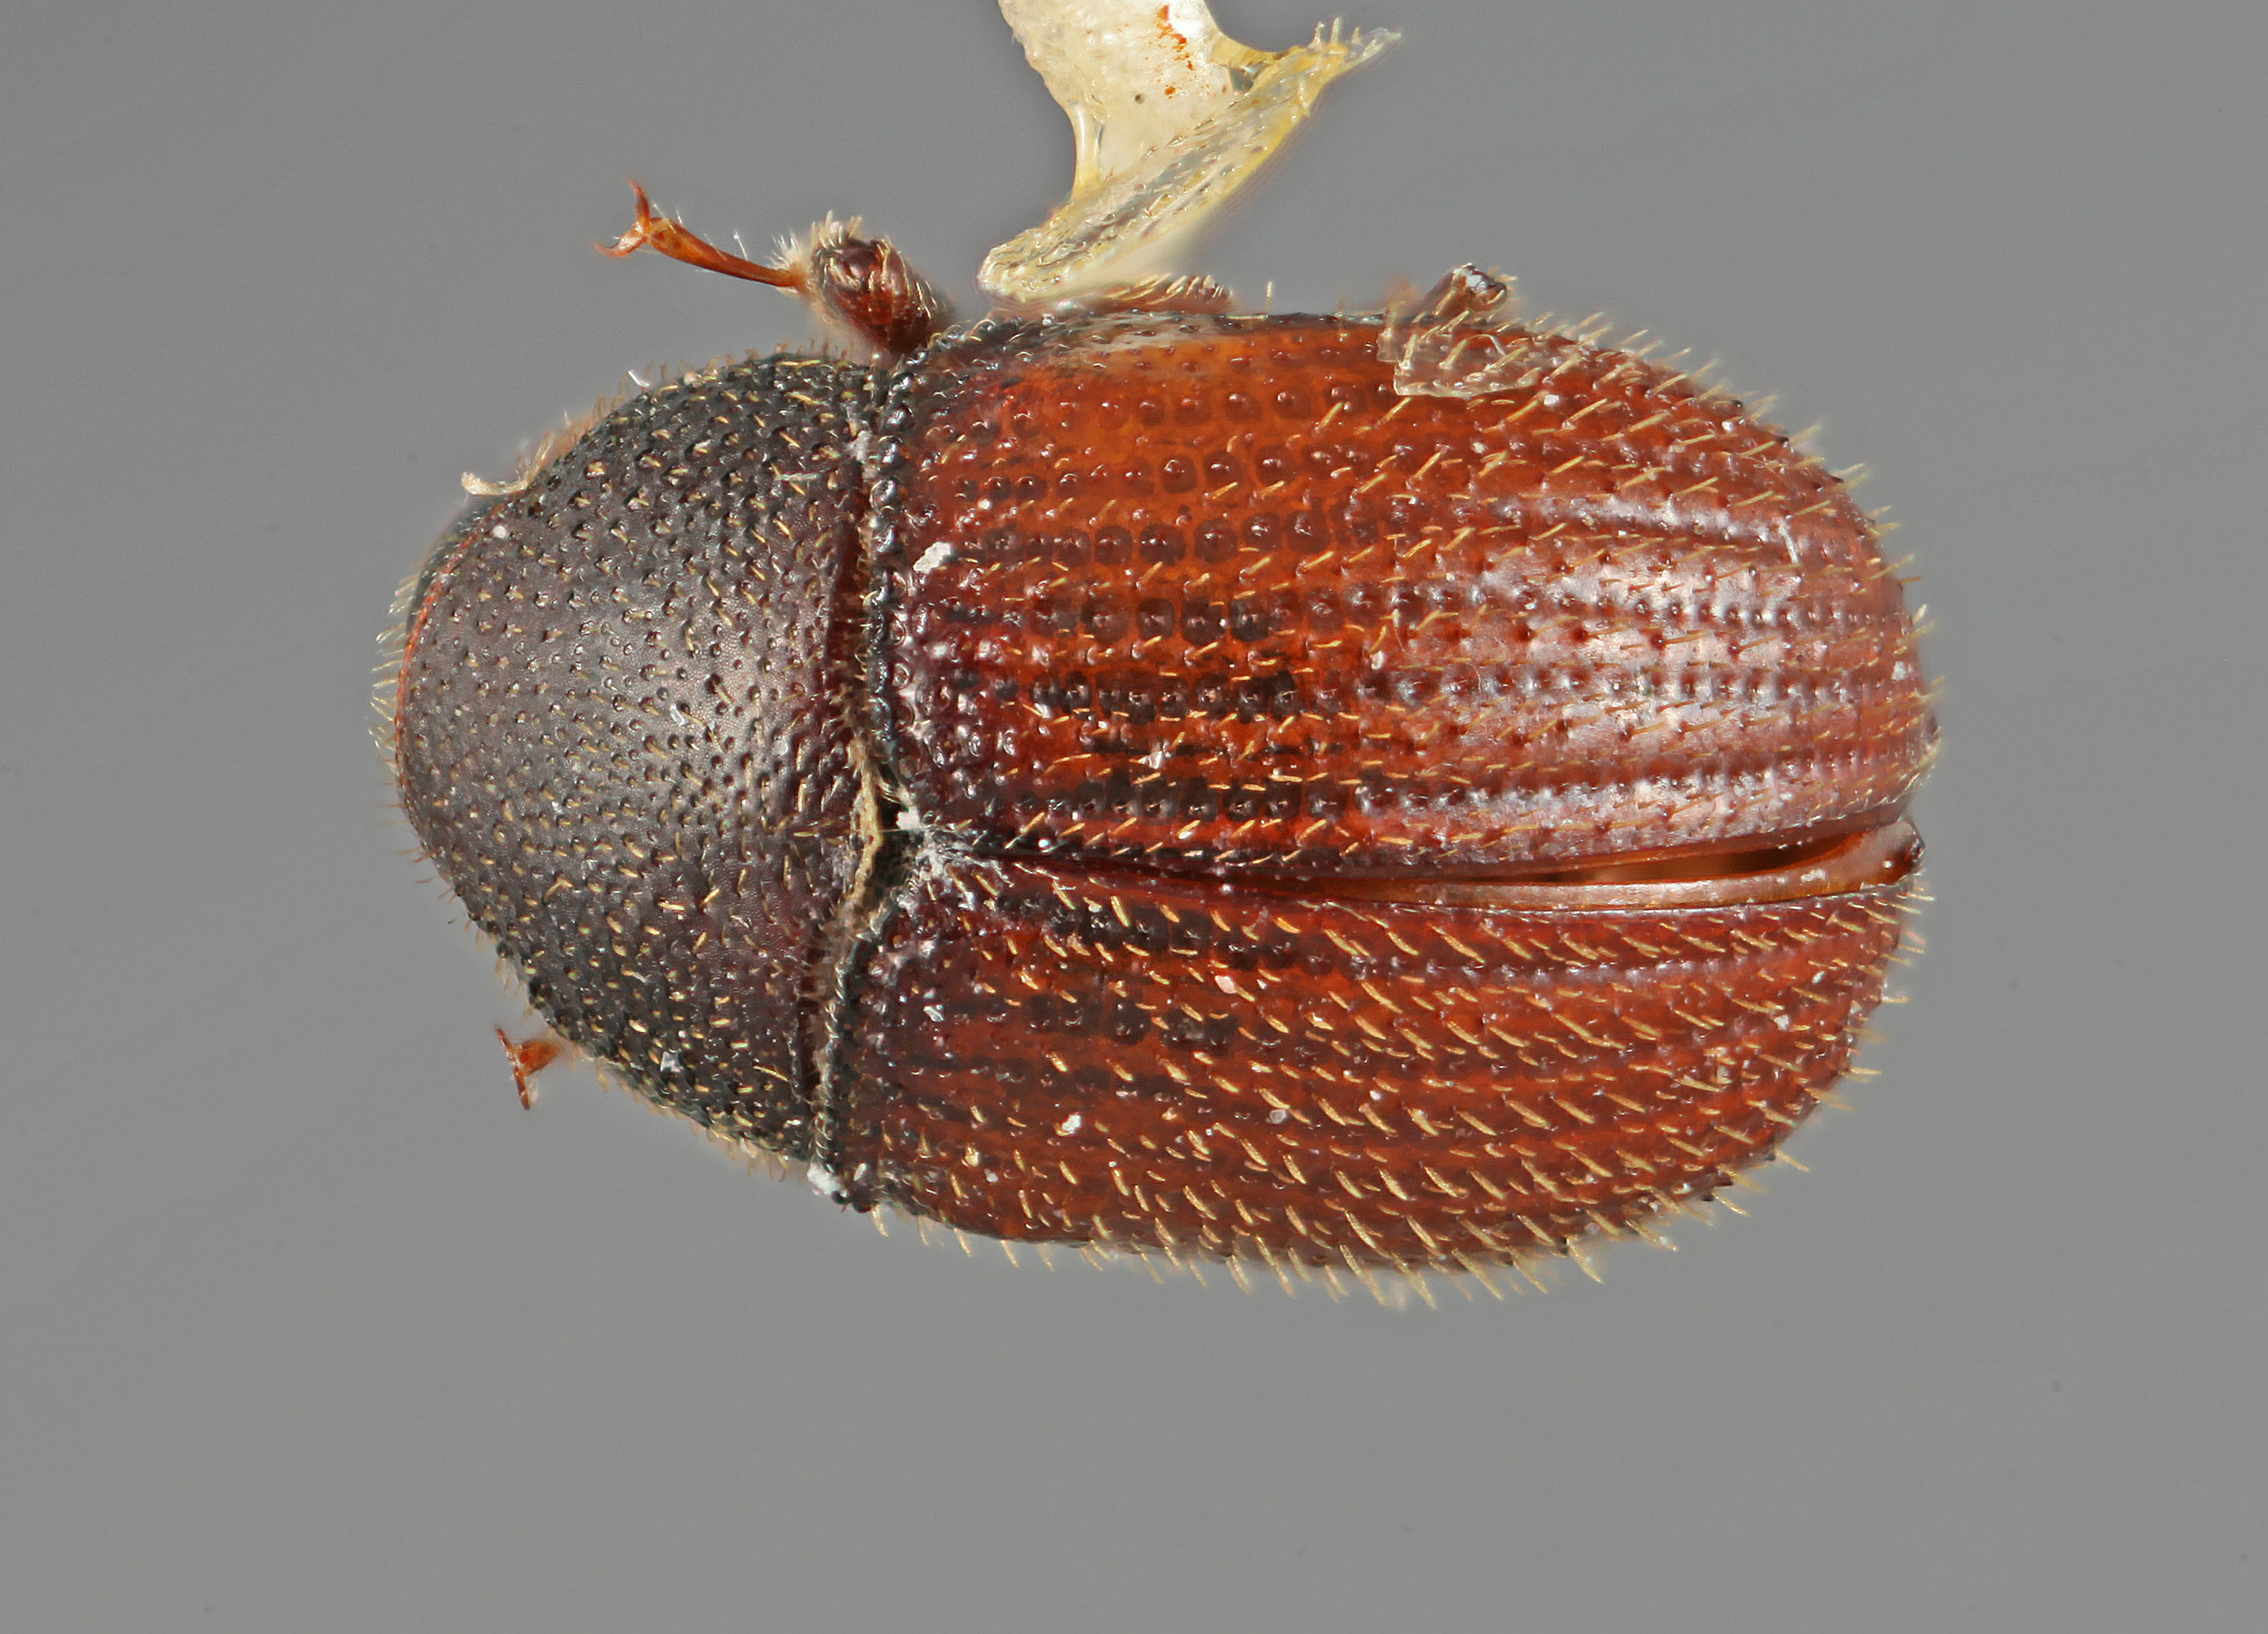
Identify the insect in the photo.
Chramesus marginatus
